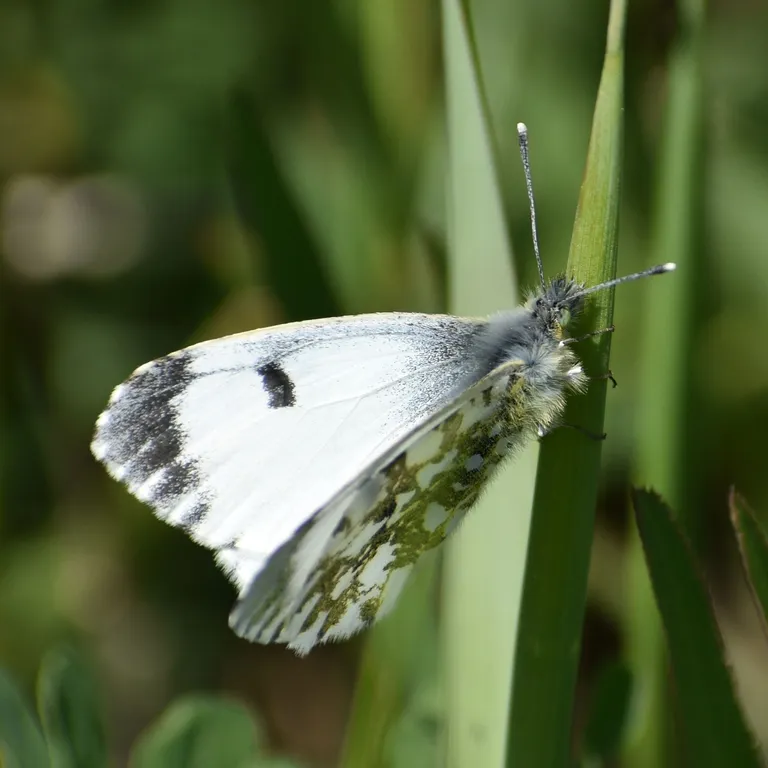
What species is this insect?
Anthocharis cardamines
